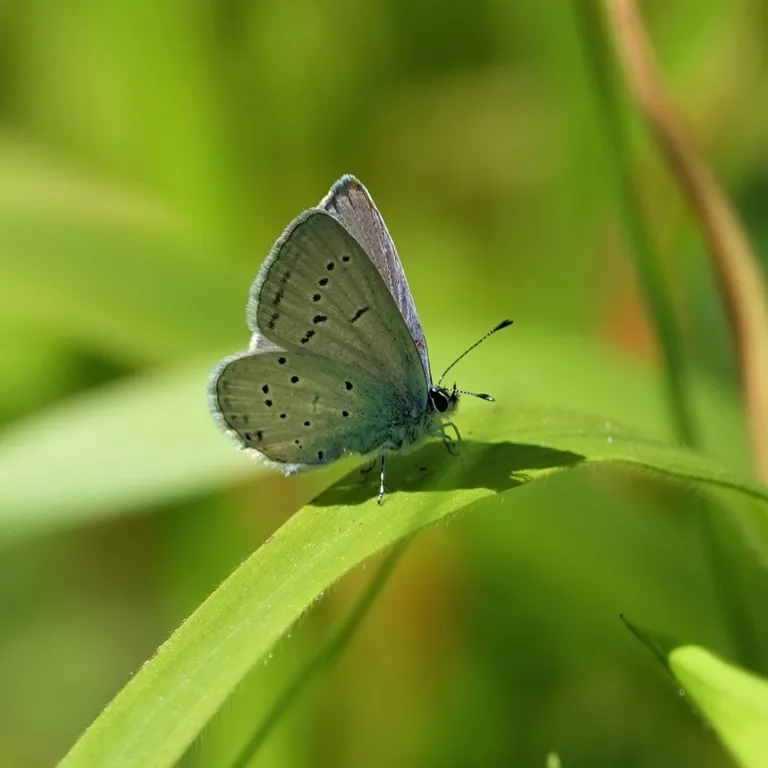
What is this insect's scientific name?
Cupido decolorata (also Elkalyce decolorata)
